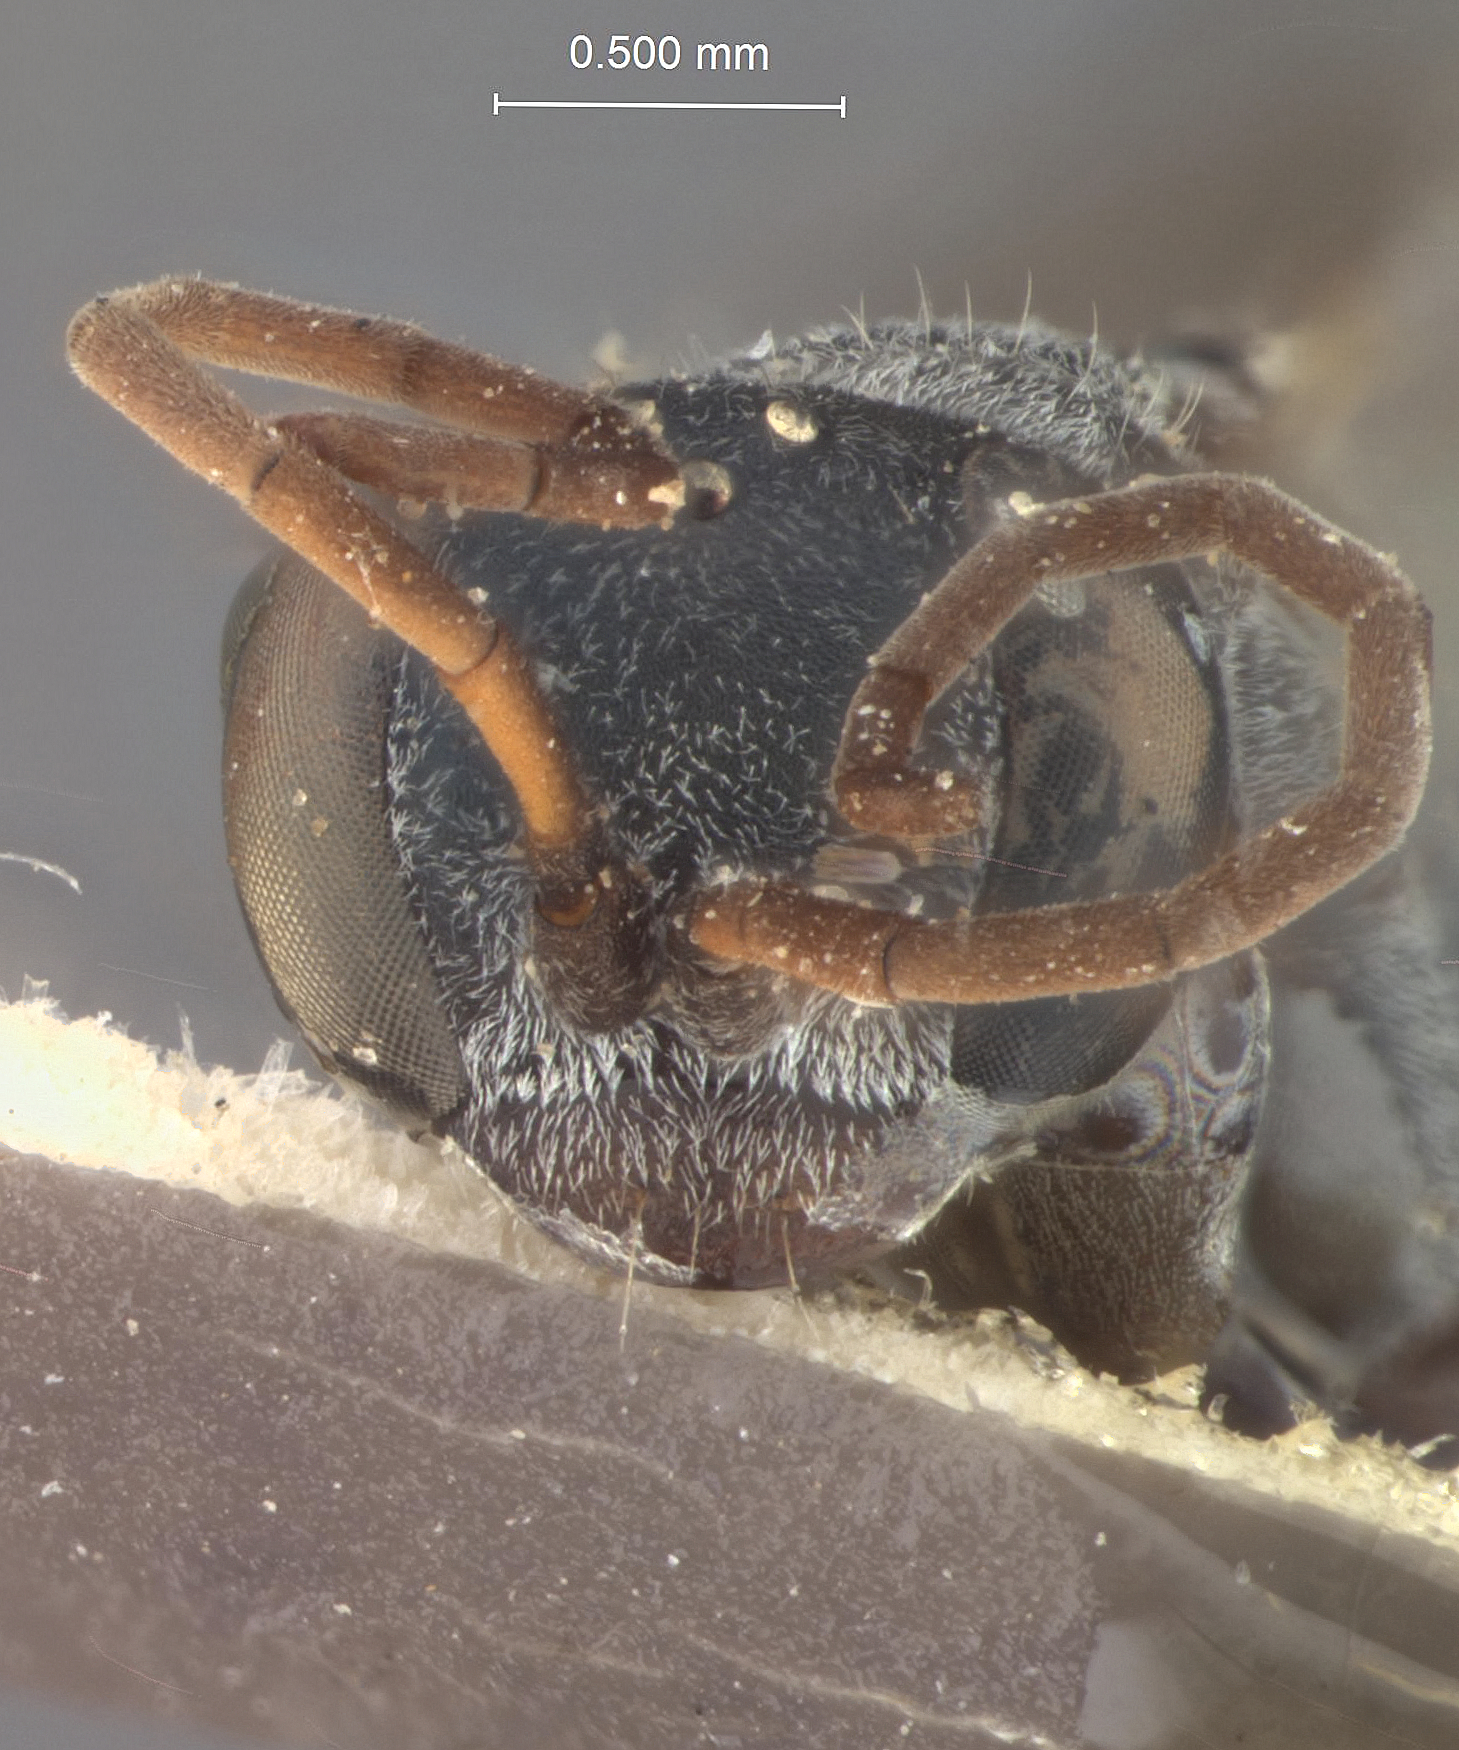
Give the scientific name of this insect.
Ageniella striga
